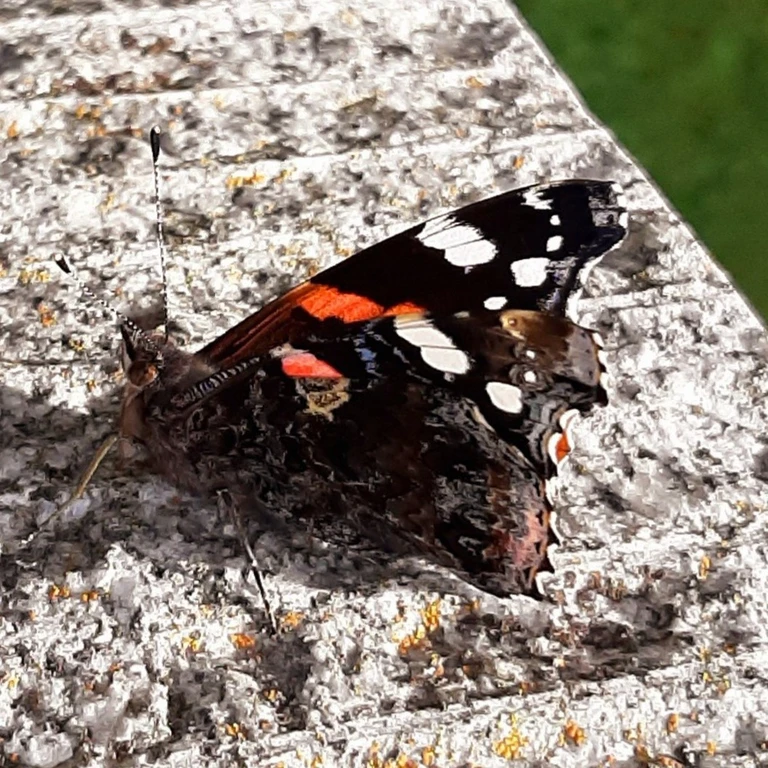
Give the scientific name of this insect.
Vanessa atalanta
